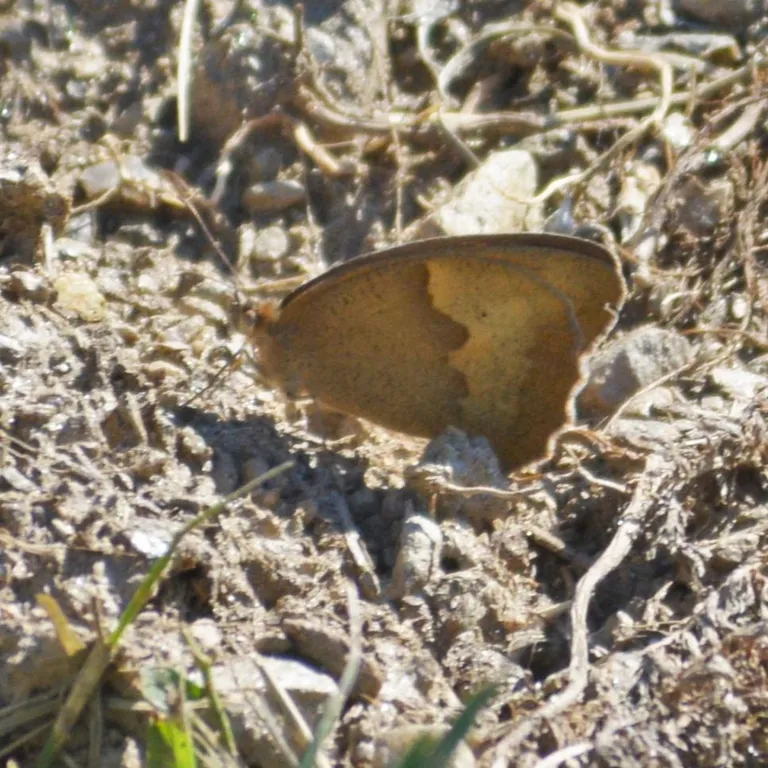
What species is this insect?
Maniola jurtina
